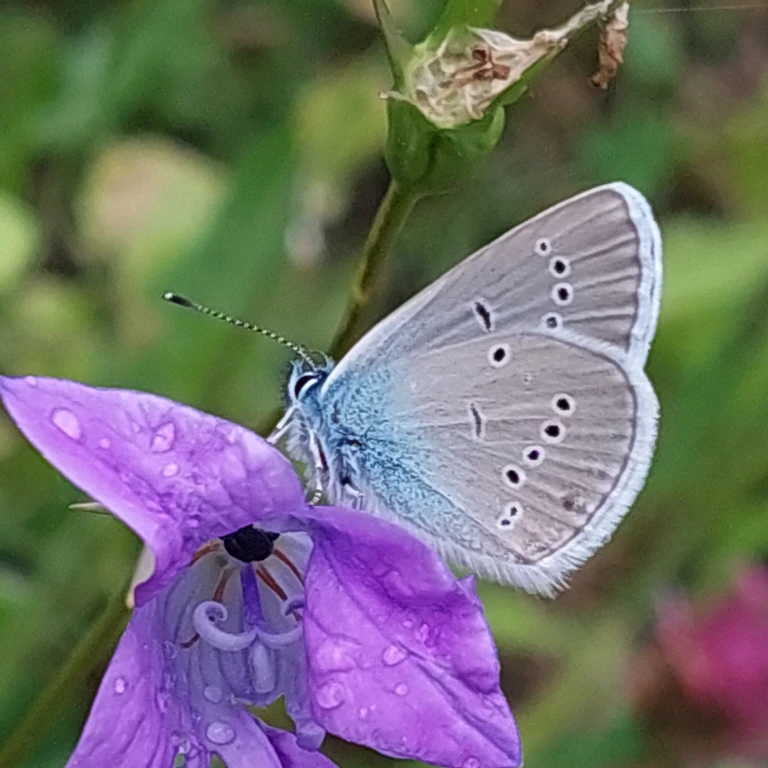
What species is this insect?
Cyaniris semiargus
